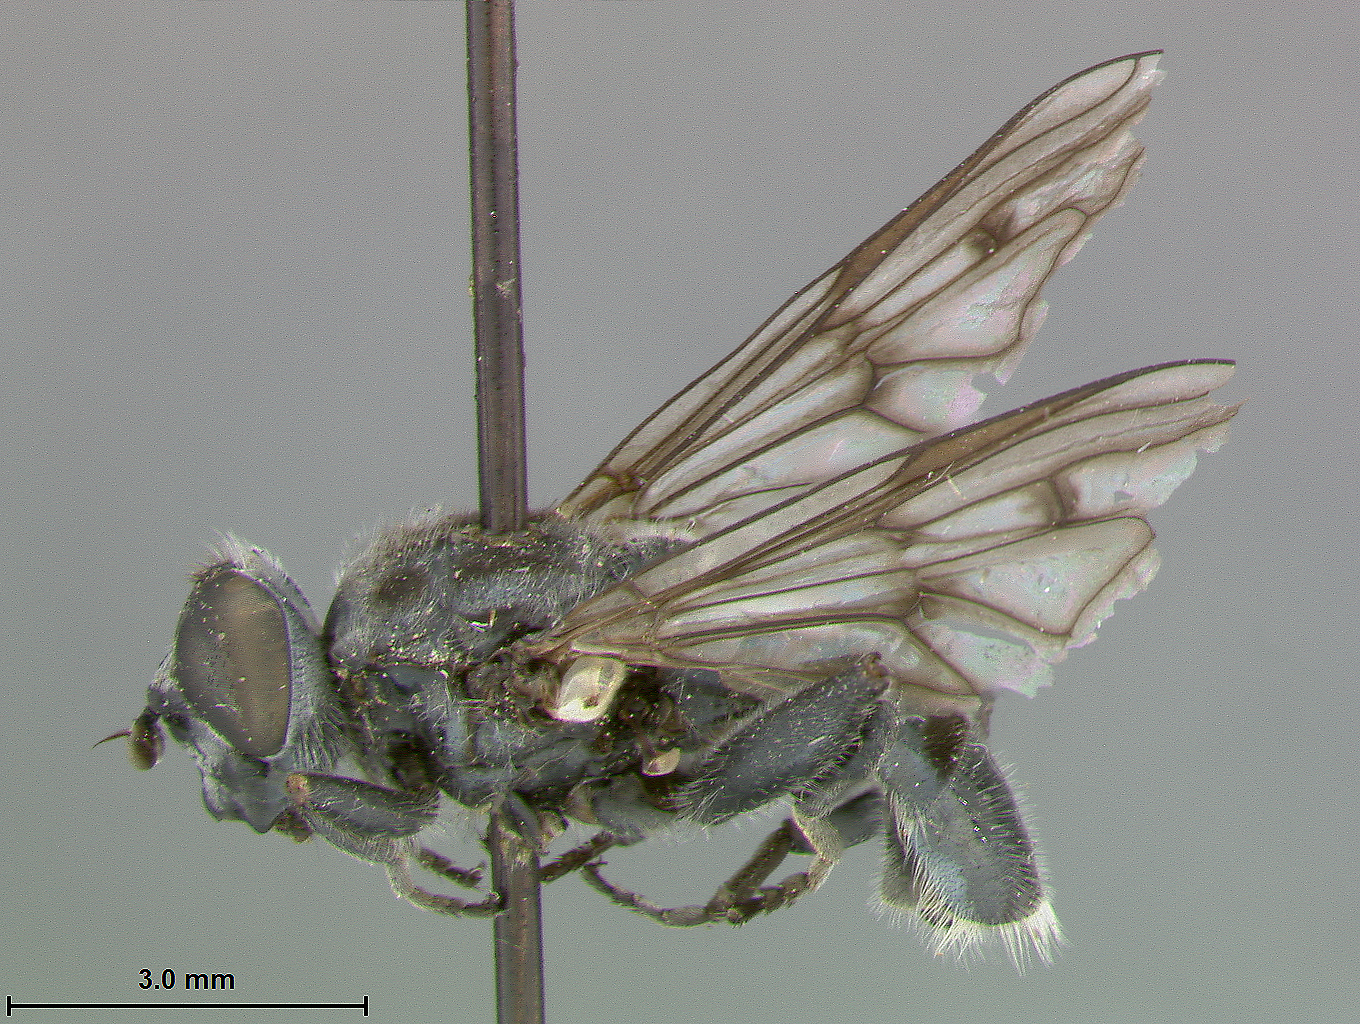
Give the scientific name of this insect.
Xylotodes sacajaweai
